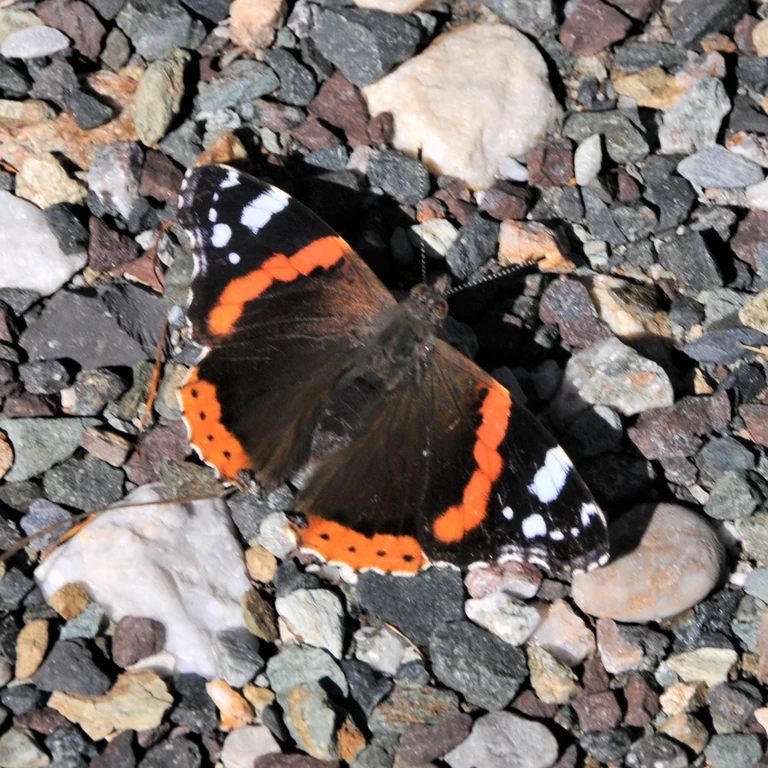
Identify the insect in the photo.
Vanessa atalanta
